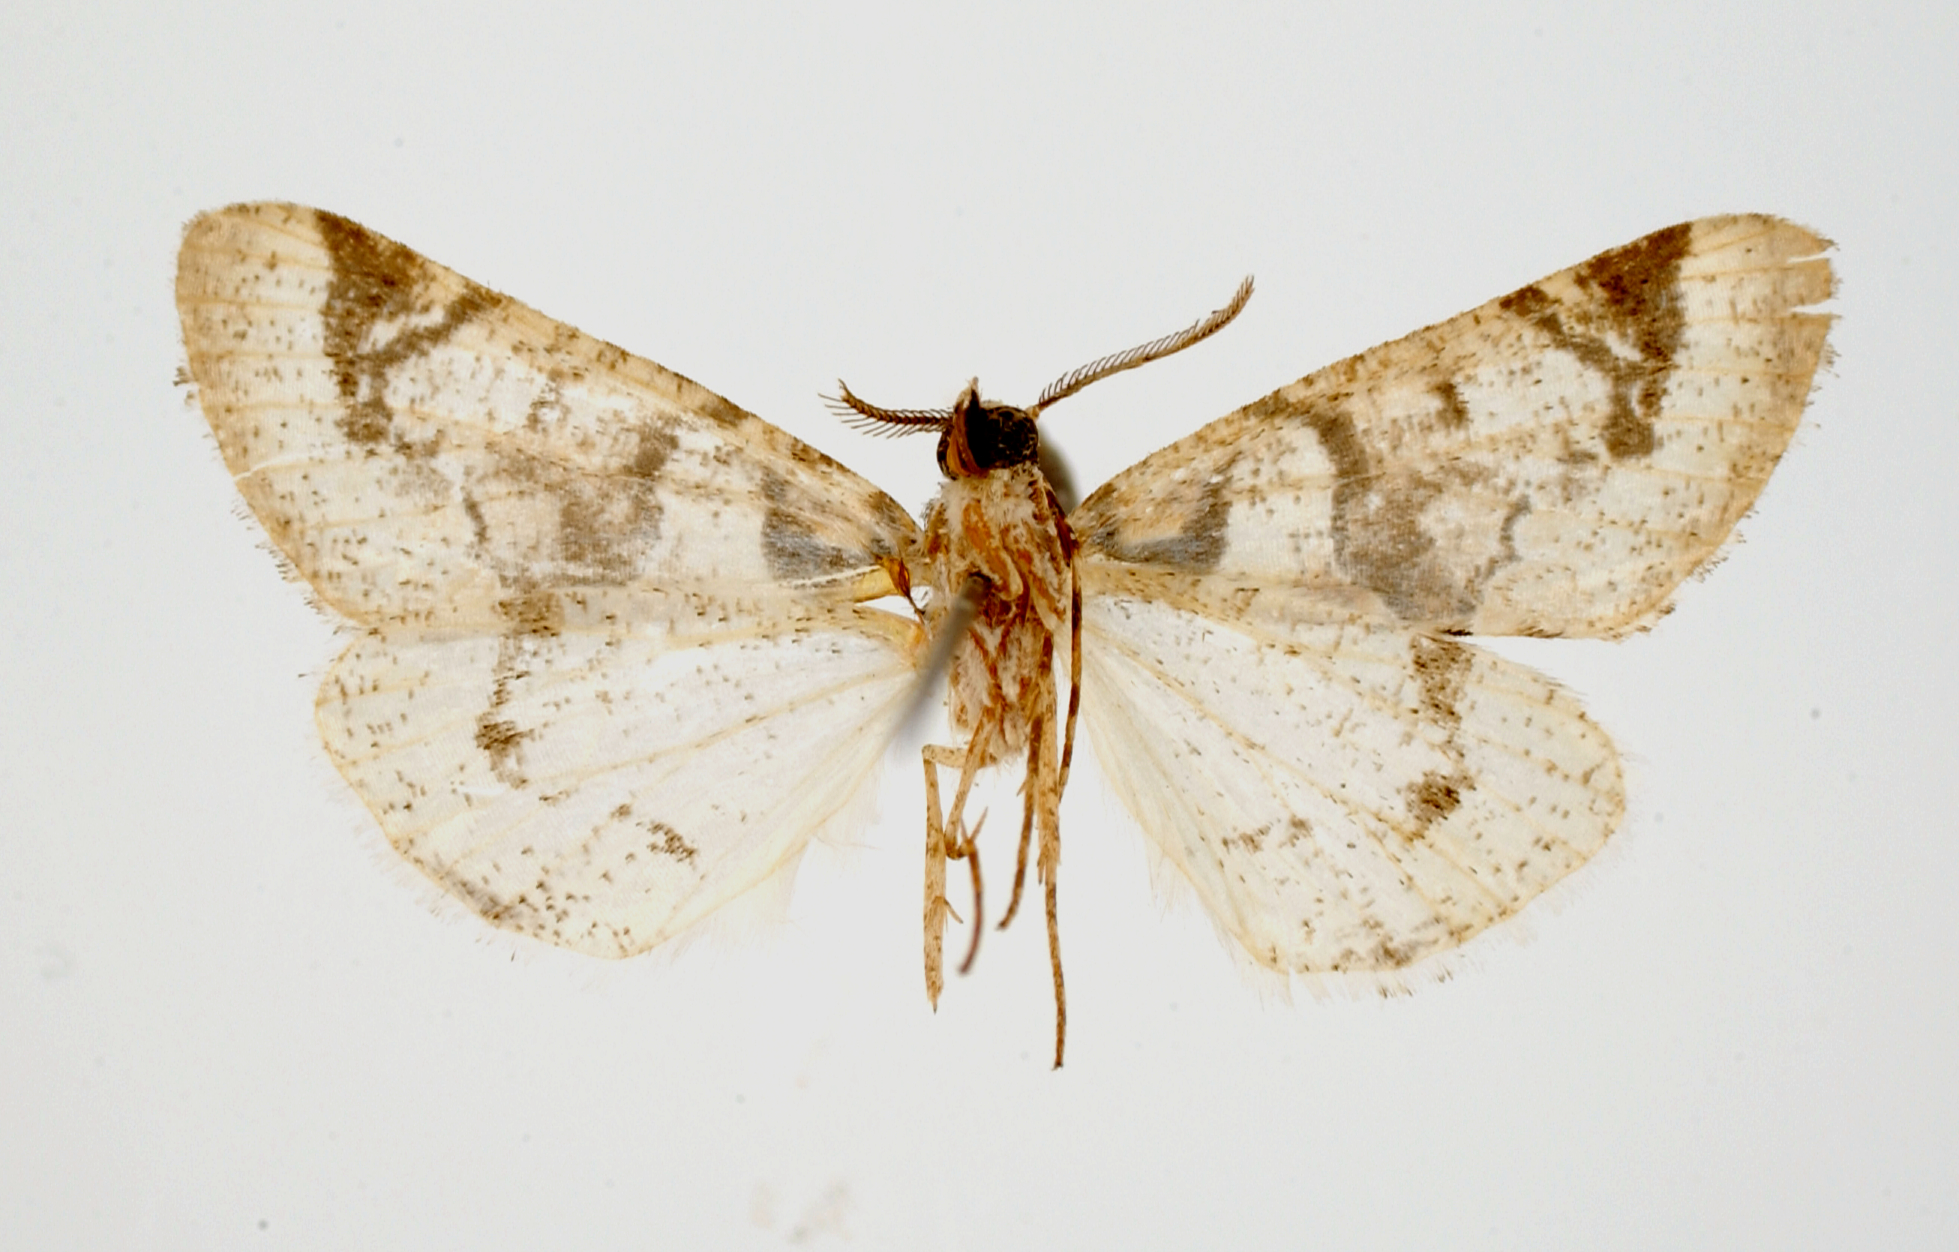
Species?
Ischnopteryx wagneri
